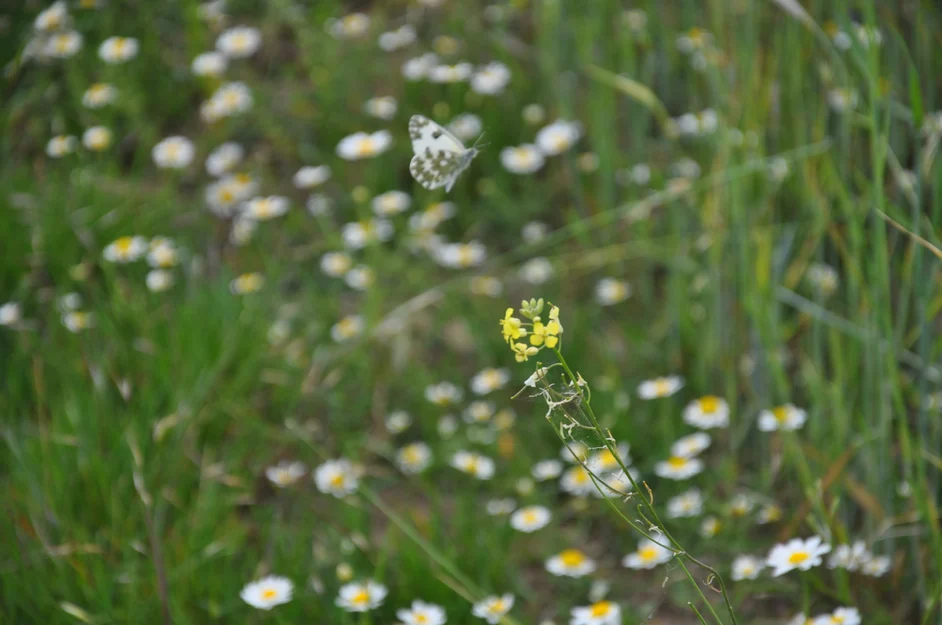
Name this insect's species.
Pontia edusa
